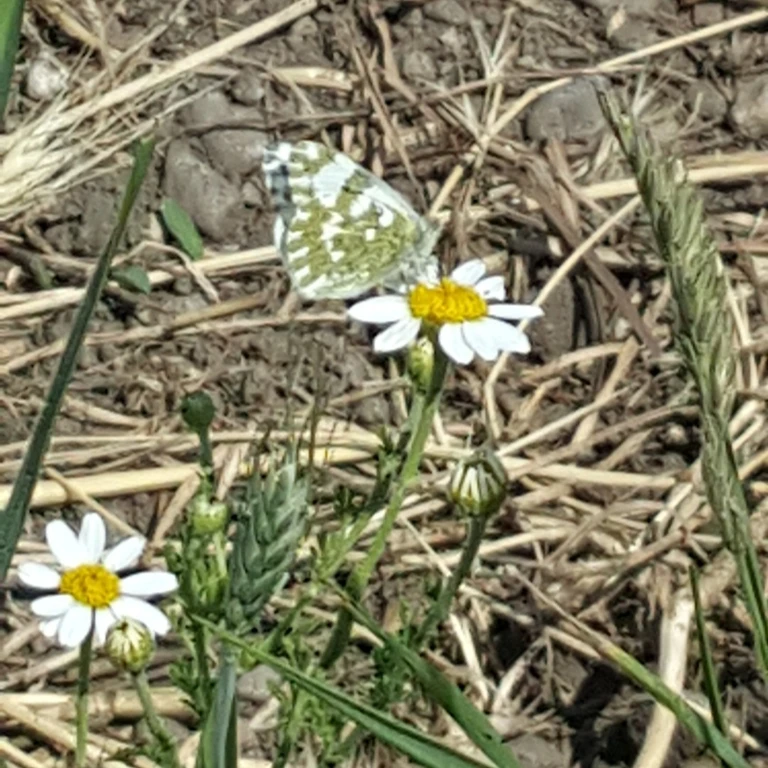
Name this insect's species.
Pontia edusa
